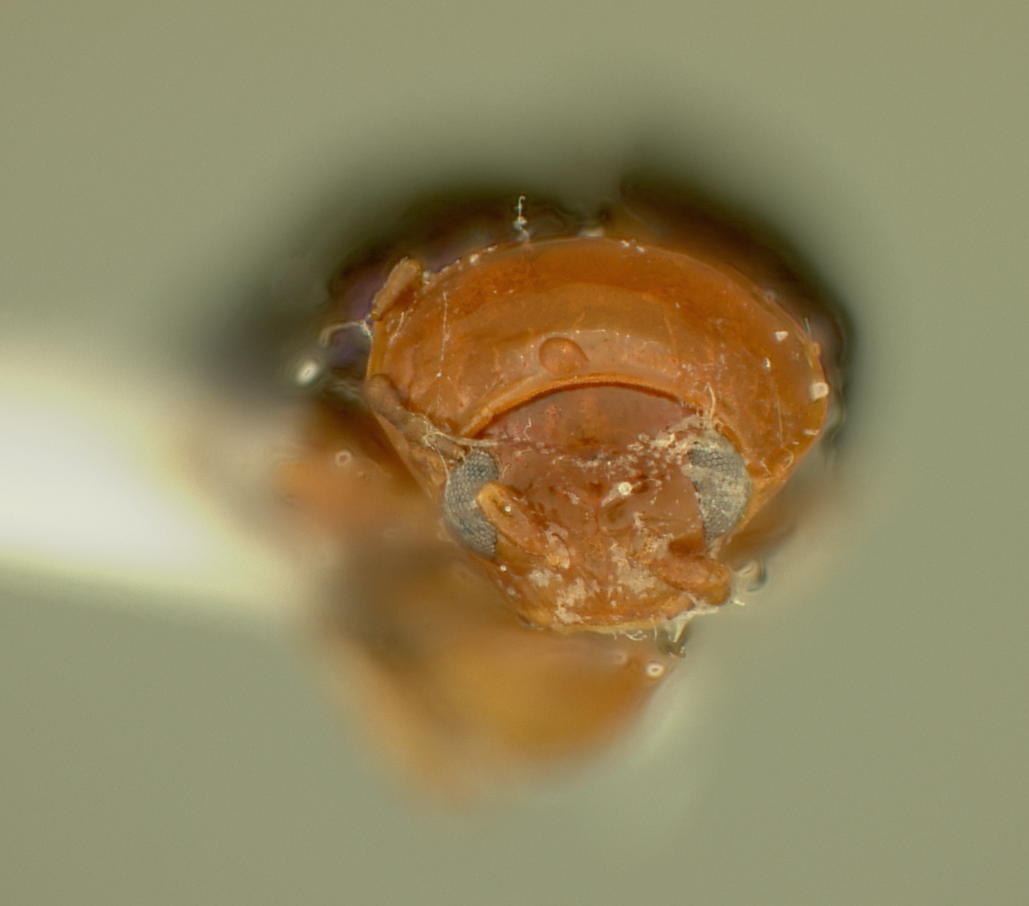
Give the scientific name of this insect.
Homoschema sasha
